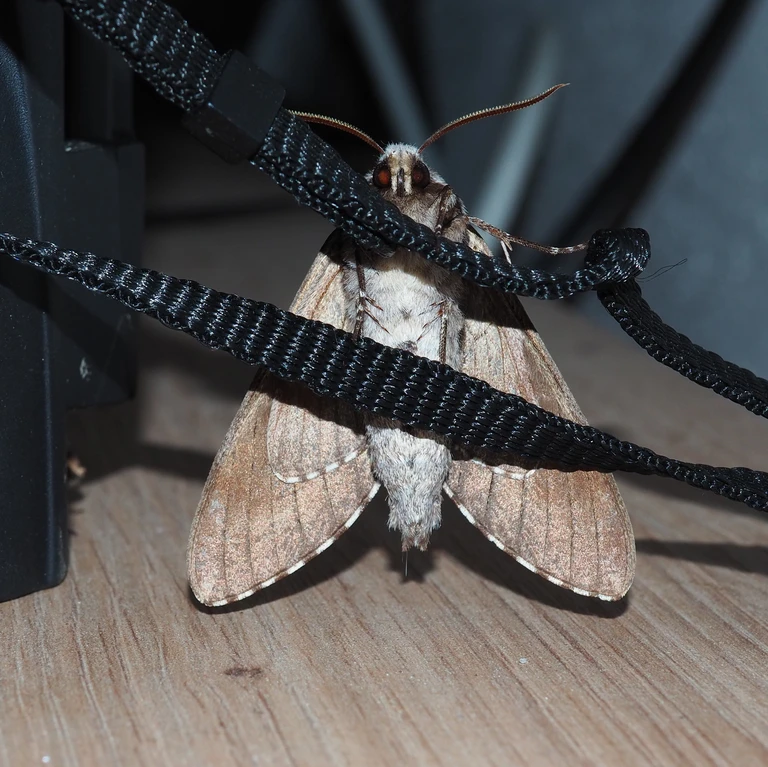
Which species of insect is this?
Sphinx pinastri
